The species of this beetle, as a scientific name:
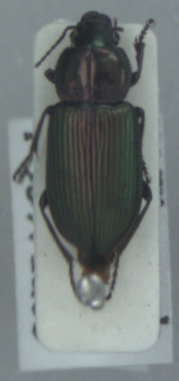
Anisodactylus poeciloides
